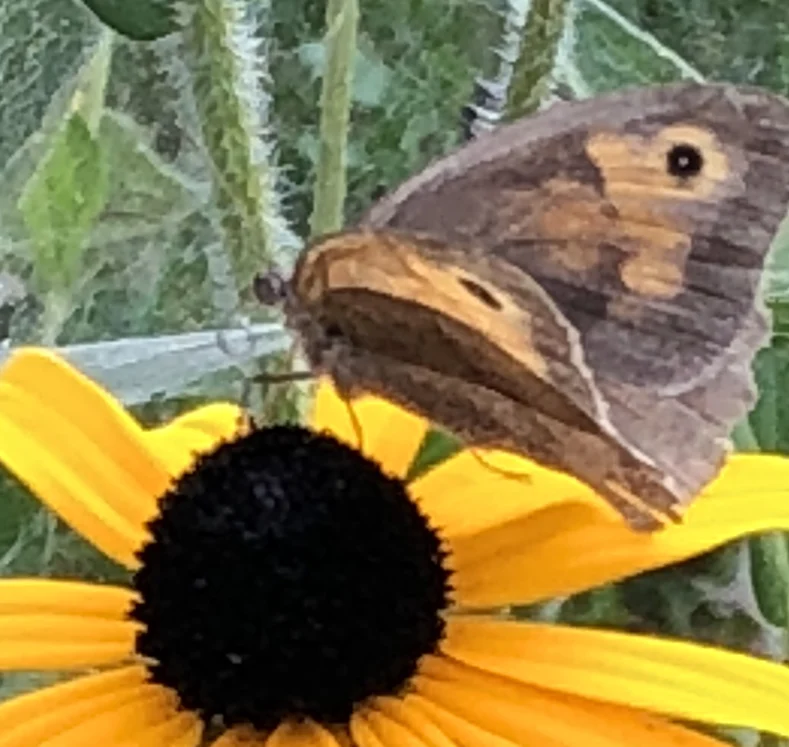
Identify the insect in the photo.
Maniola jurtina
